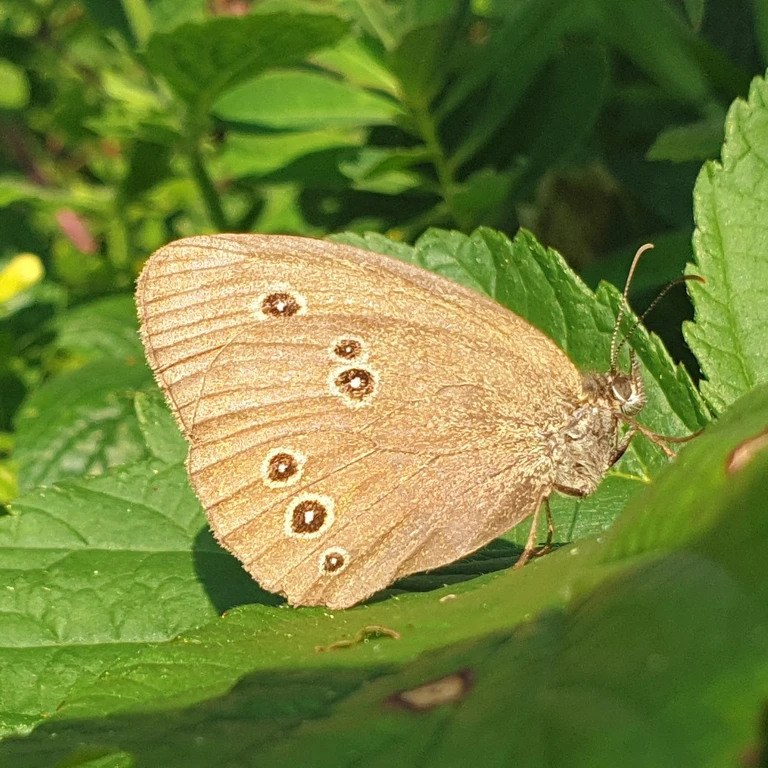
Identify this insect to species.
Aphantopus hyperantus
